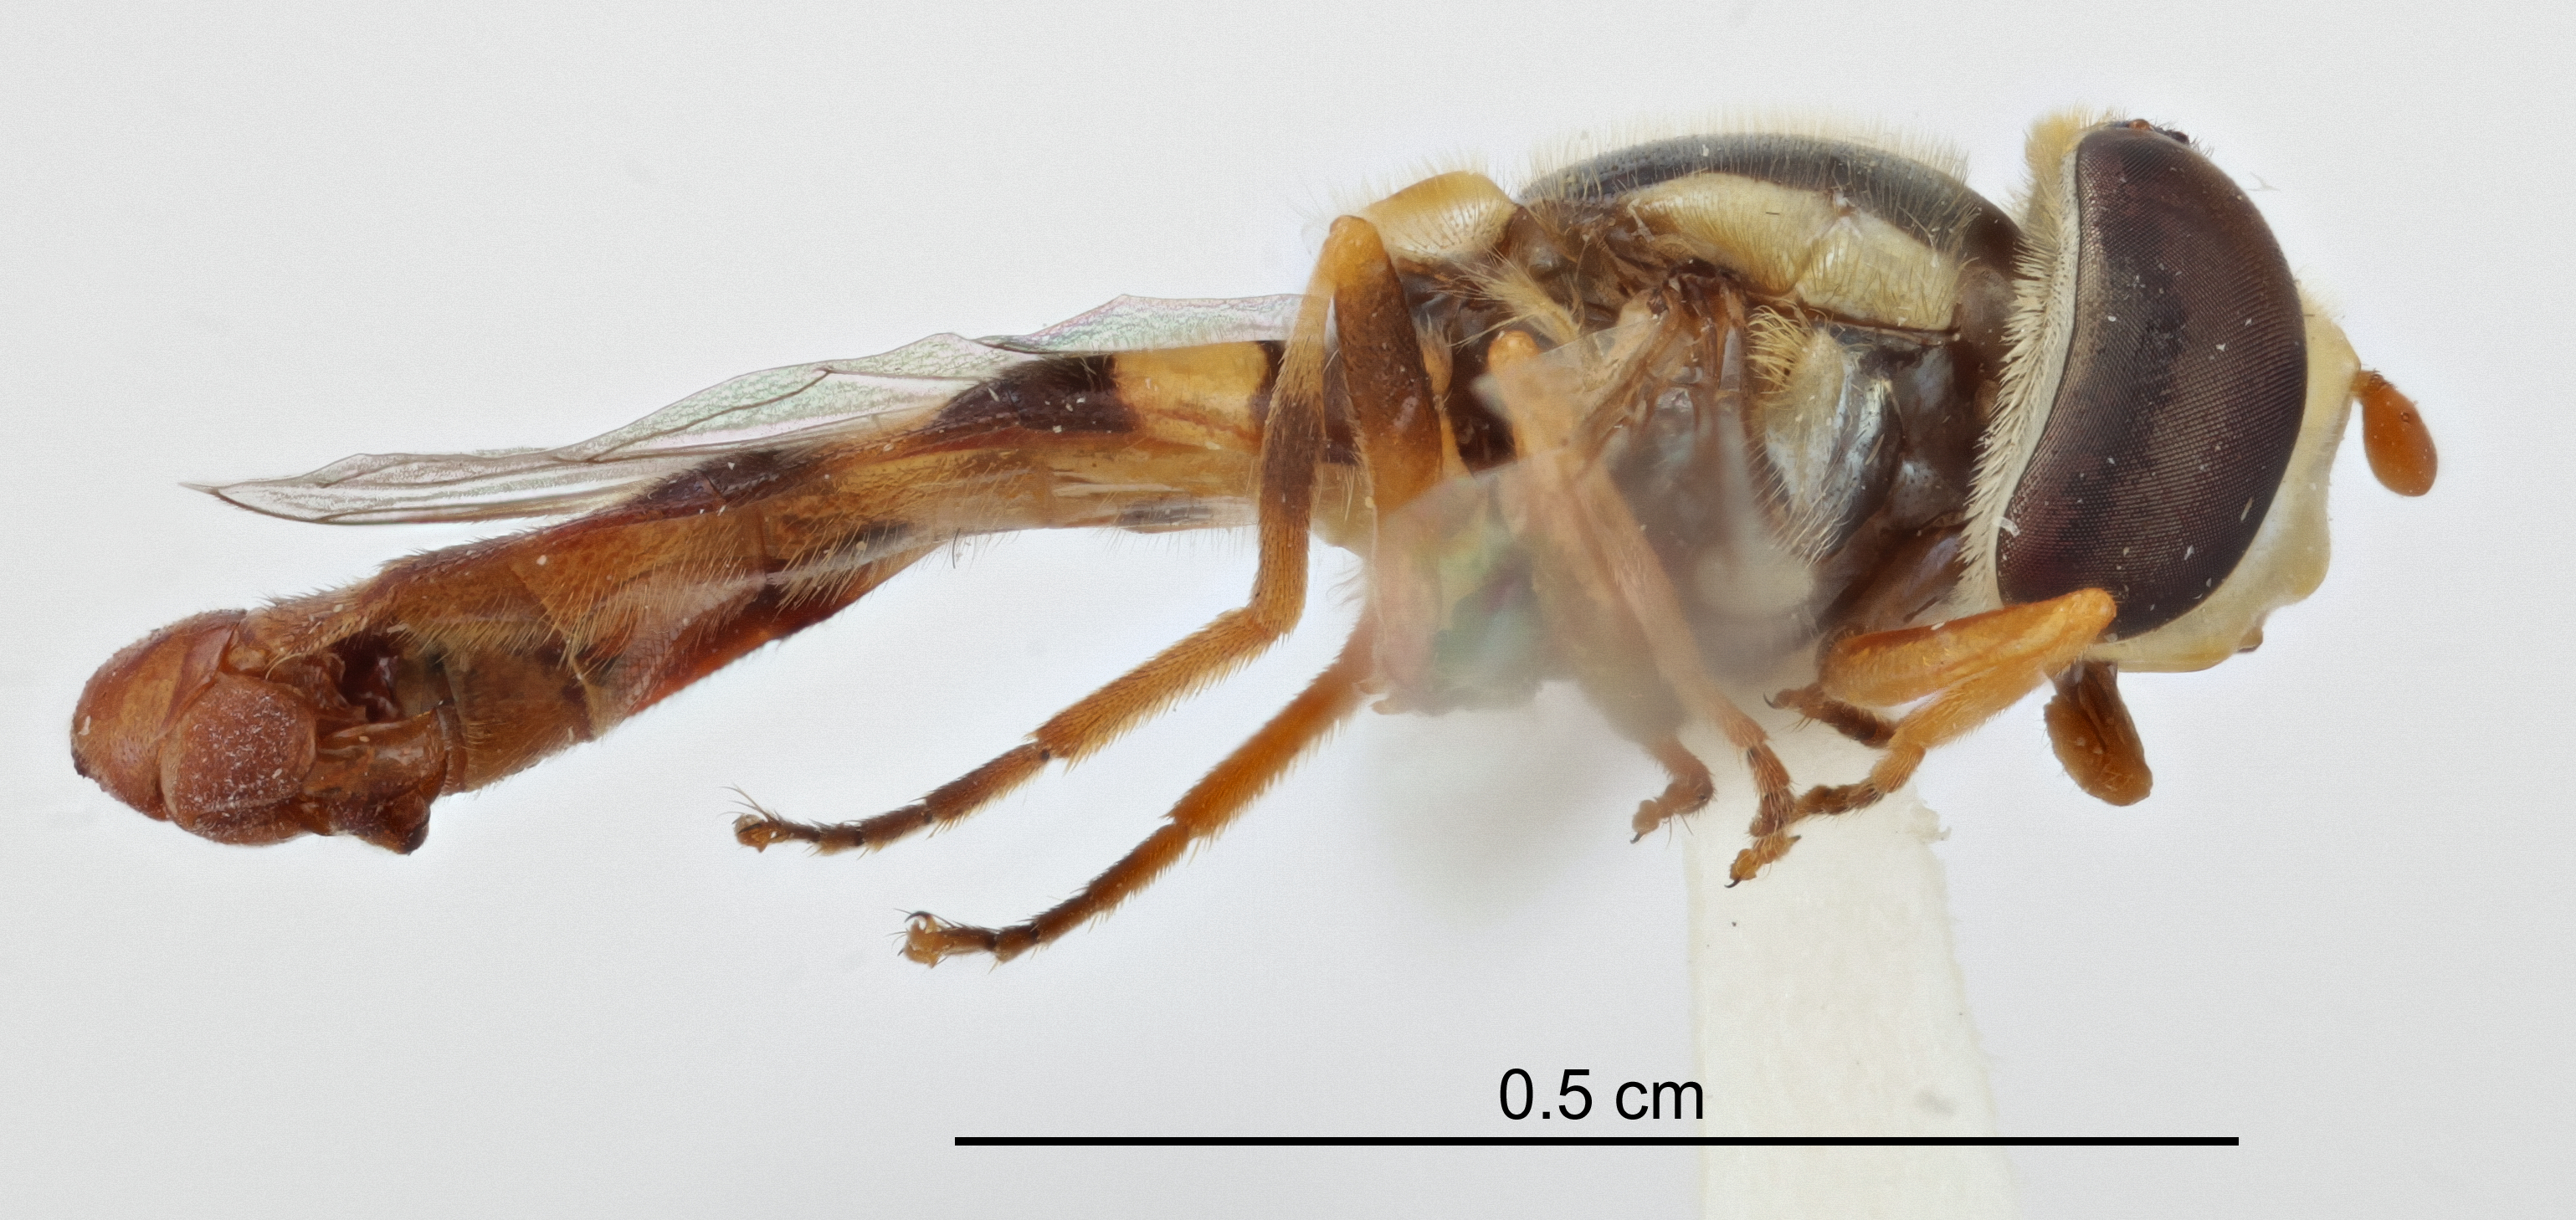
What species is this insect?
Ischiodon scutellaris
